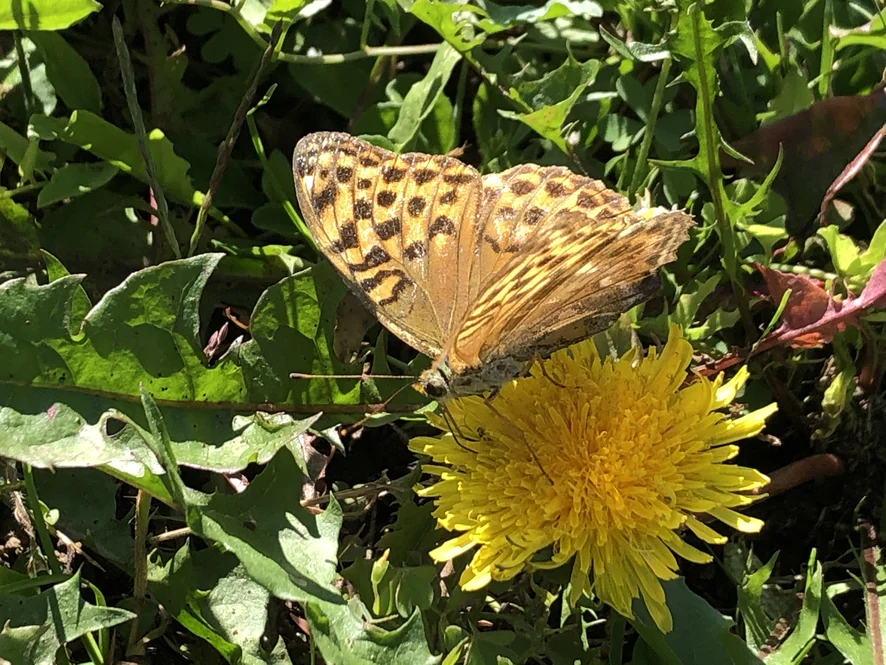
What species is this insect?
Argynnis paphia
